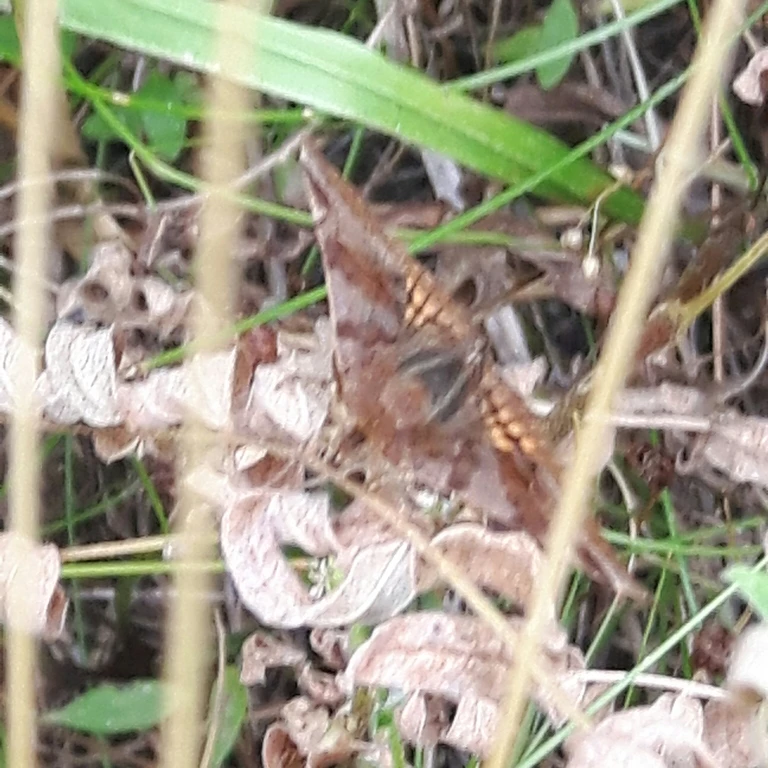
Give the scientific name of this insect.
Euclidia glyphica
